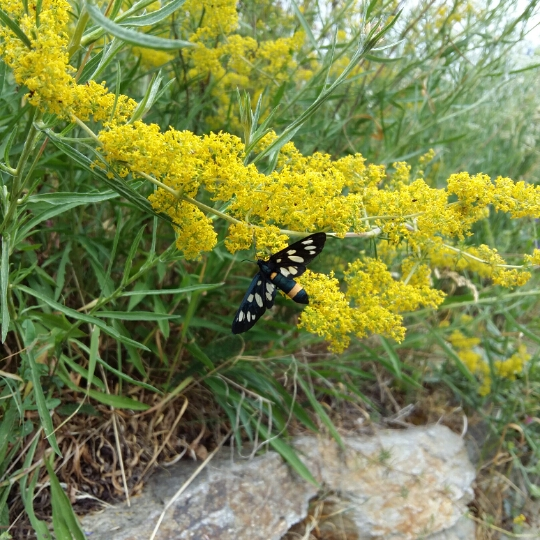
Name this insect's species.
Amata phegea
